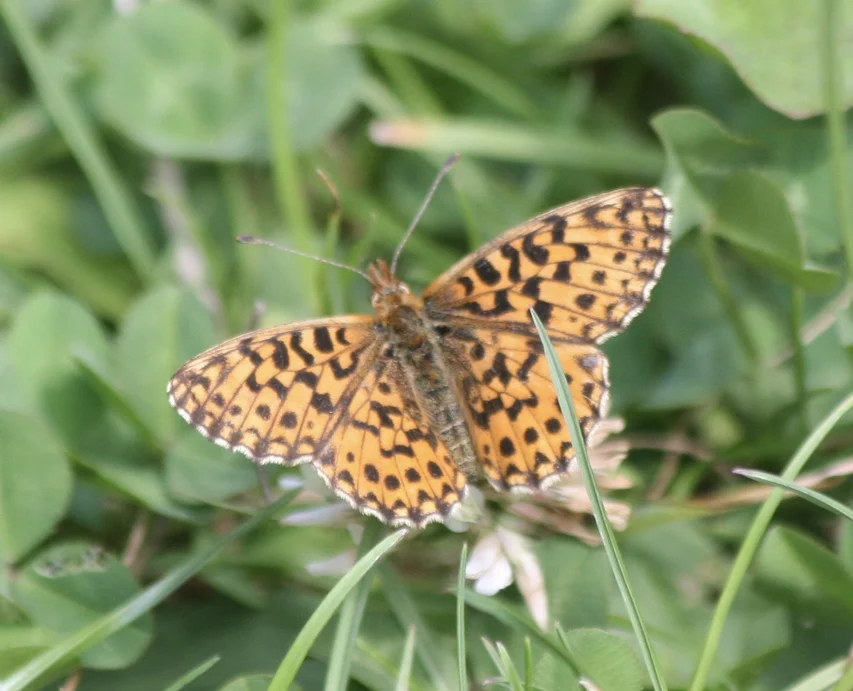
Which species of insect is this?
Boloria dia
